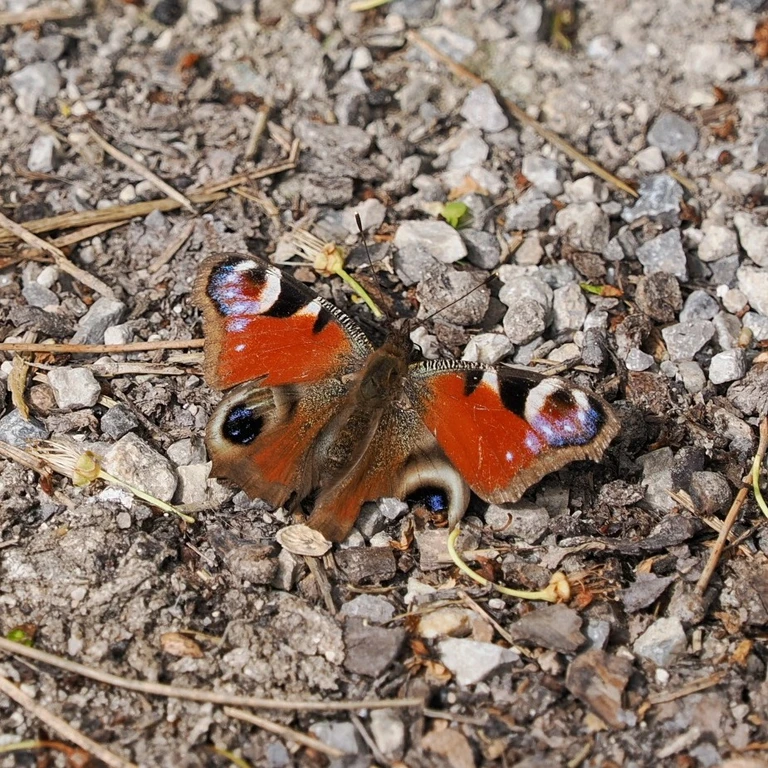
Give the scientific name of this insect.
Aglais io
